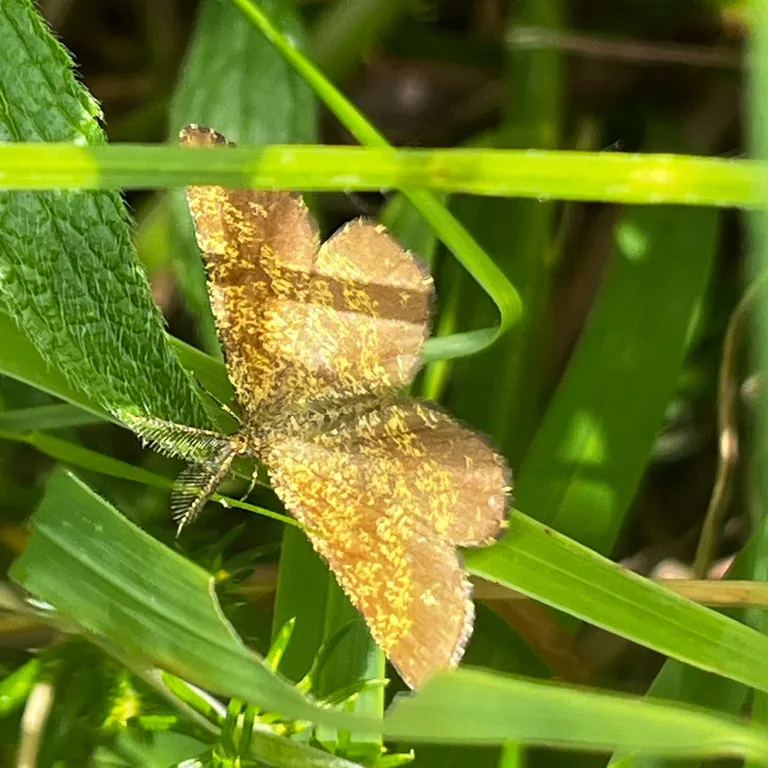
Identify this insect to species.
Ematurga atomaria
